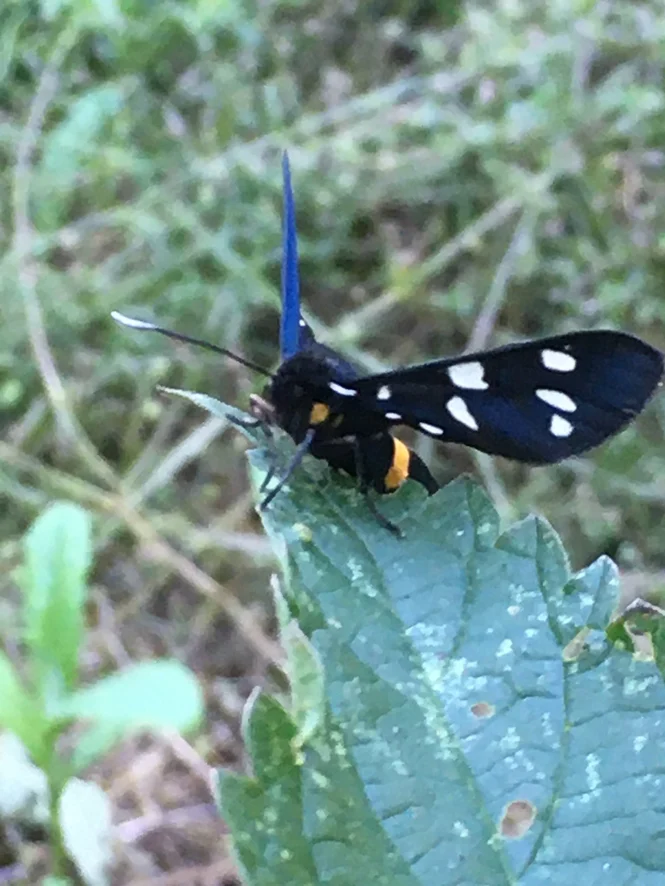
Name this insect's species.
Amata phegea
